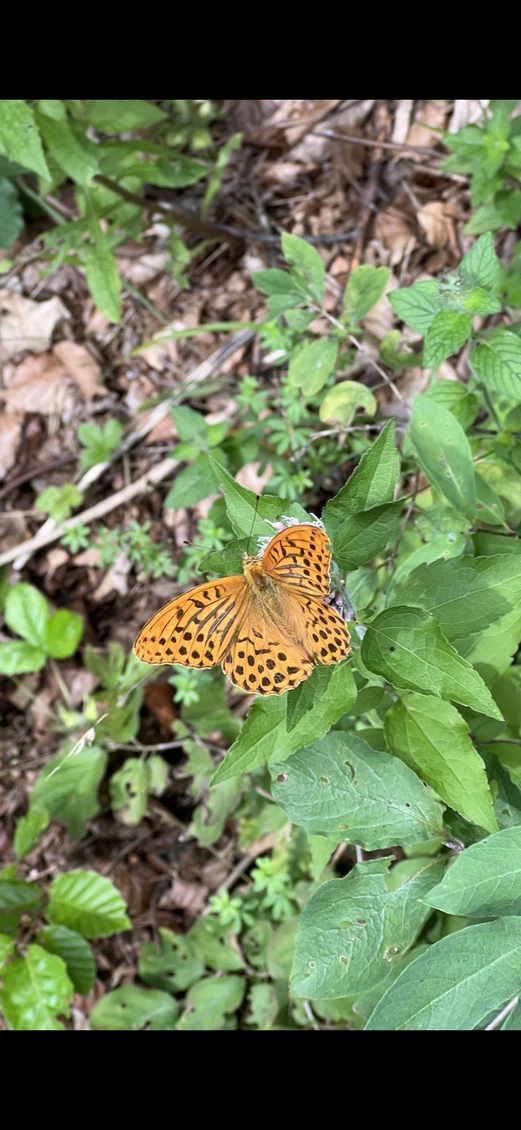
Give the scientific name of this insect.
Argynnis paphia
